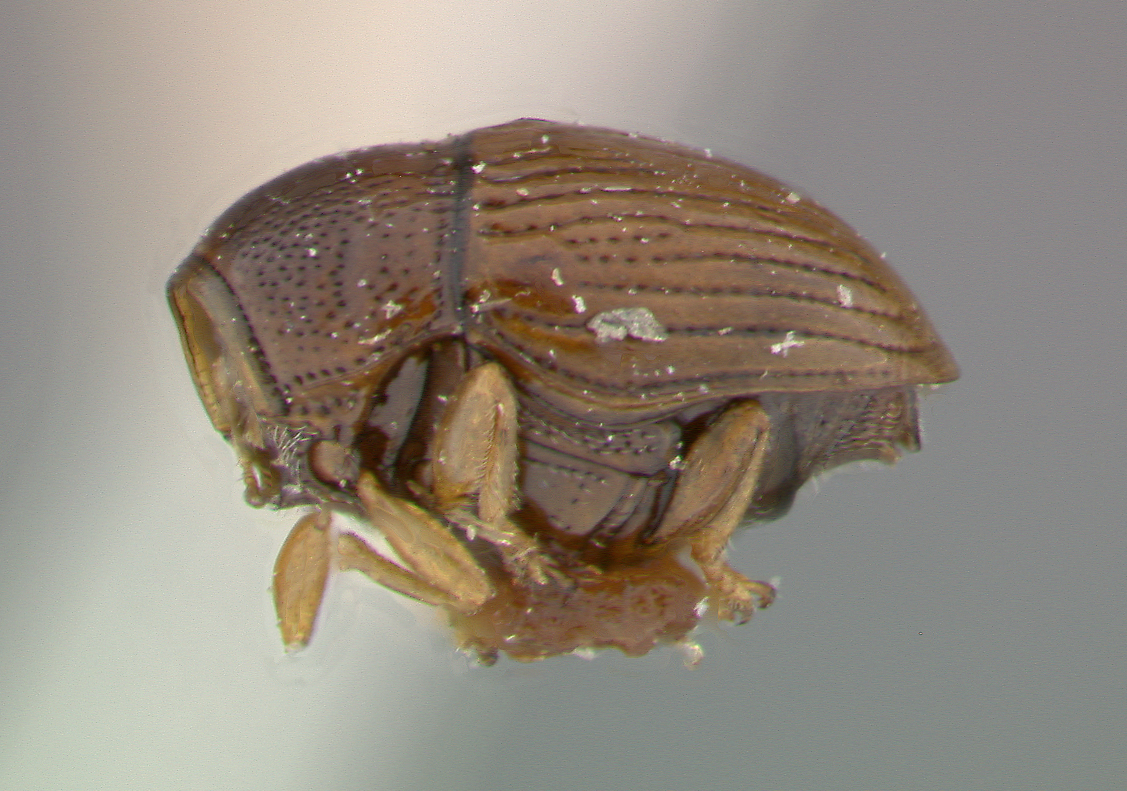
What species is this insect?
Coenobius puncticollis
